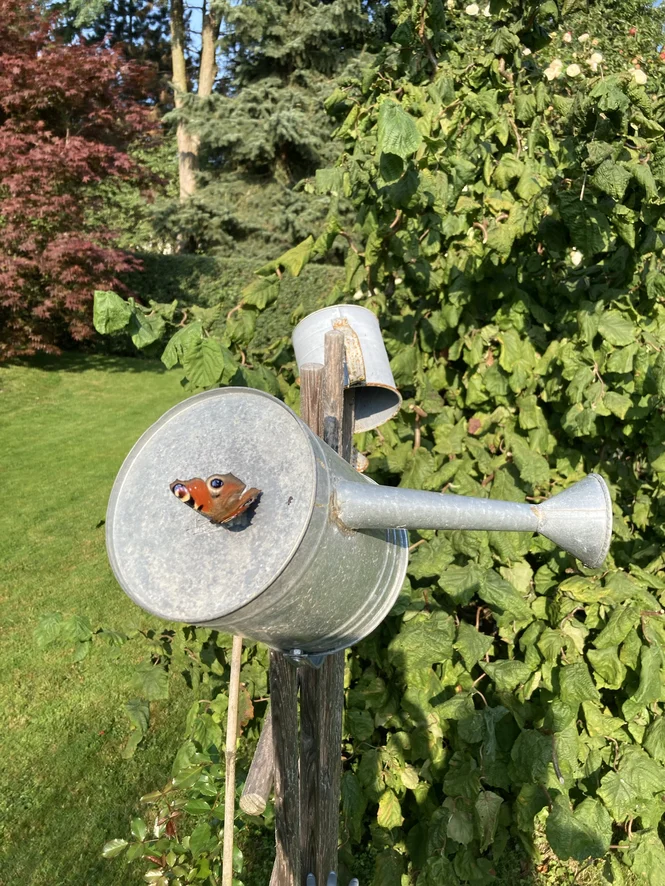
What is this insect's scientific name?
Aglais io
